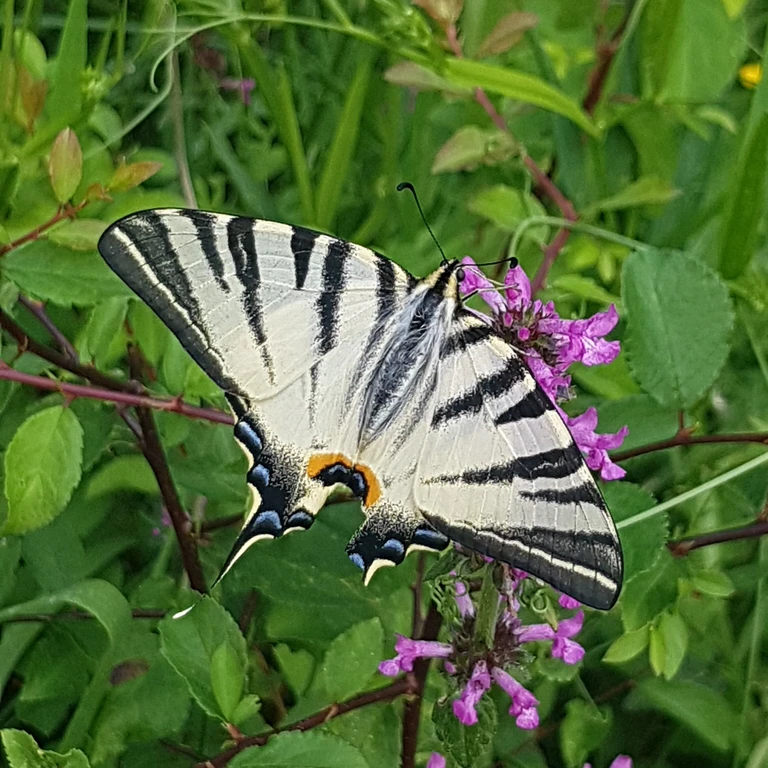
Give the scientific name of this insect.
Iphiclides podalirius
